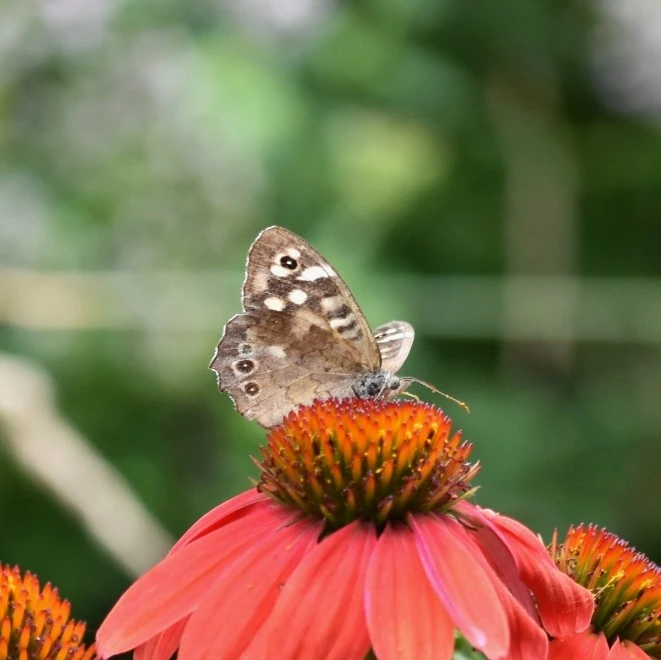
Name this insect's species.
Pararge aegeria
